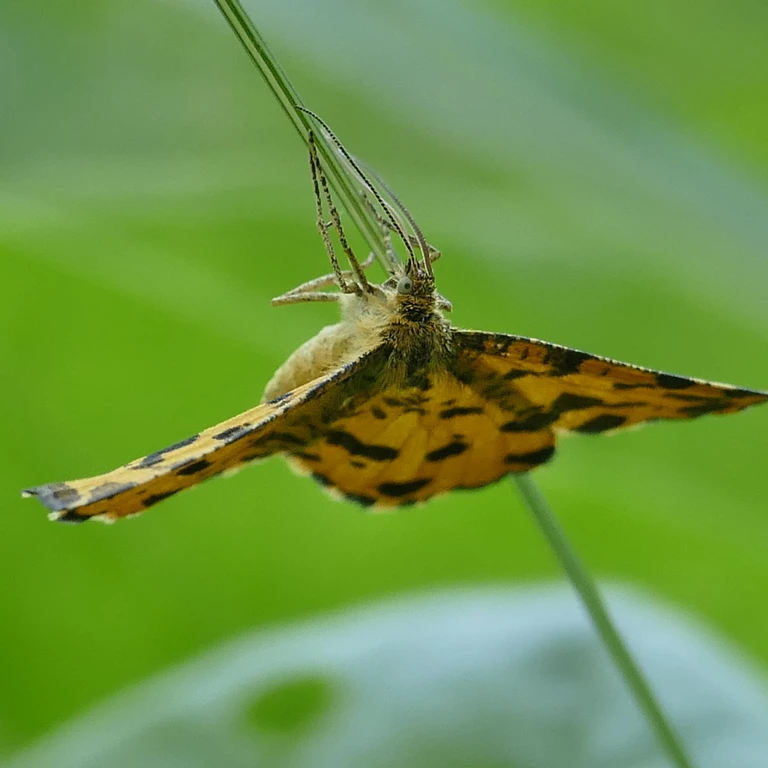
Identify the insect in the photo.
Pseudopanthera macularia
